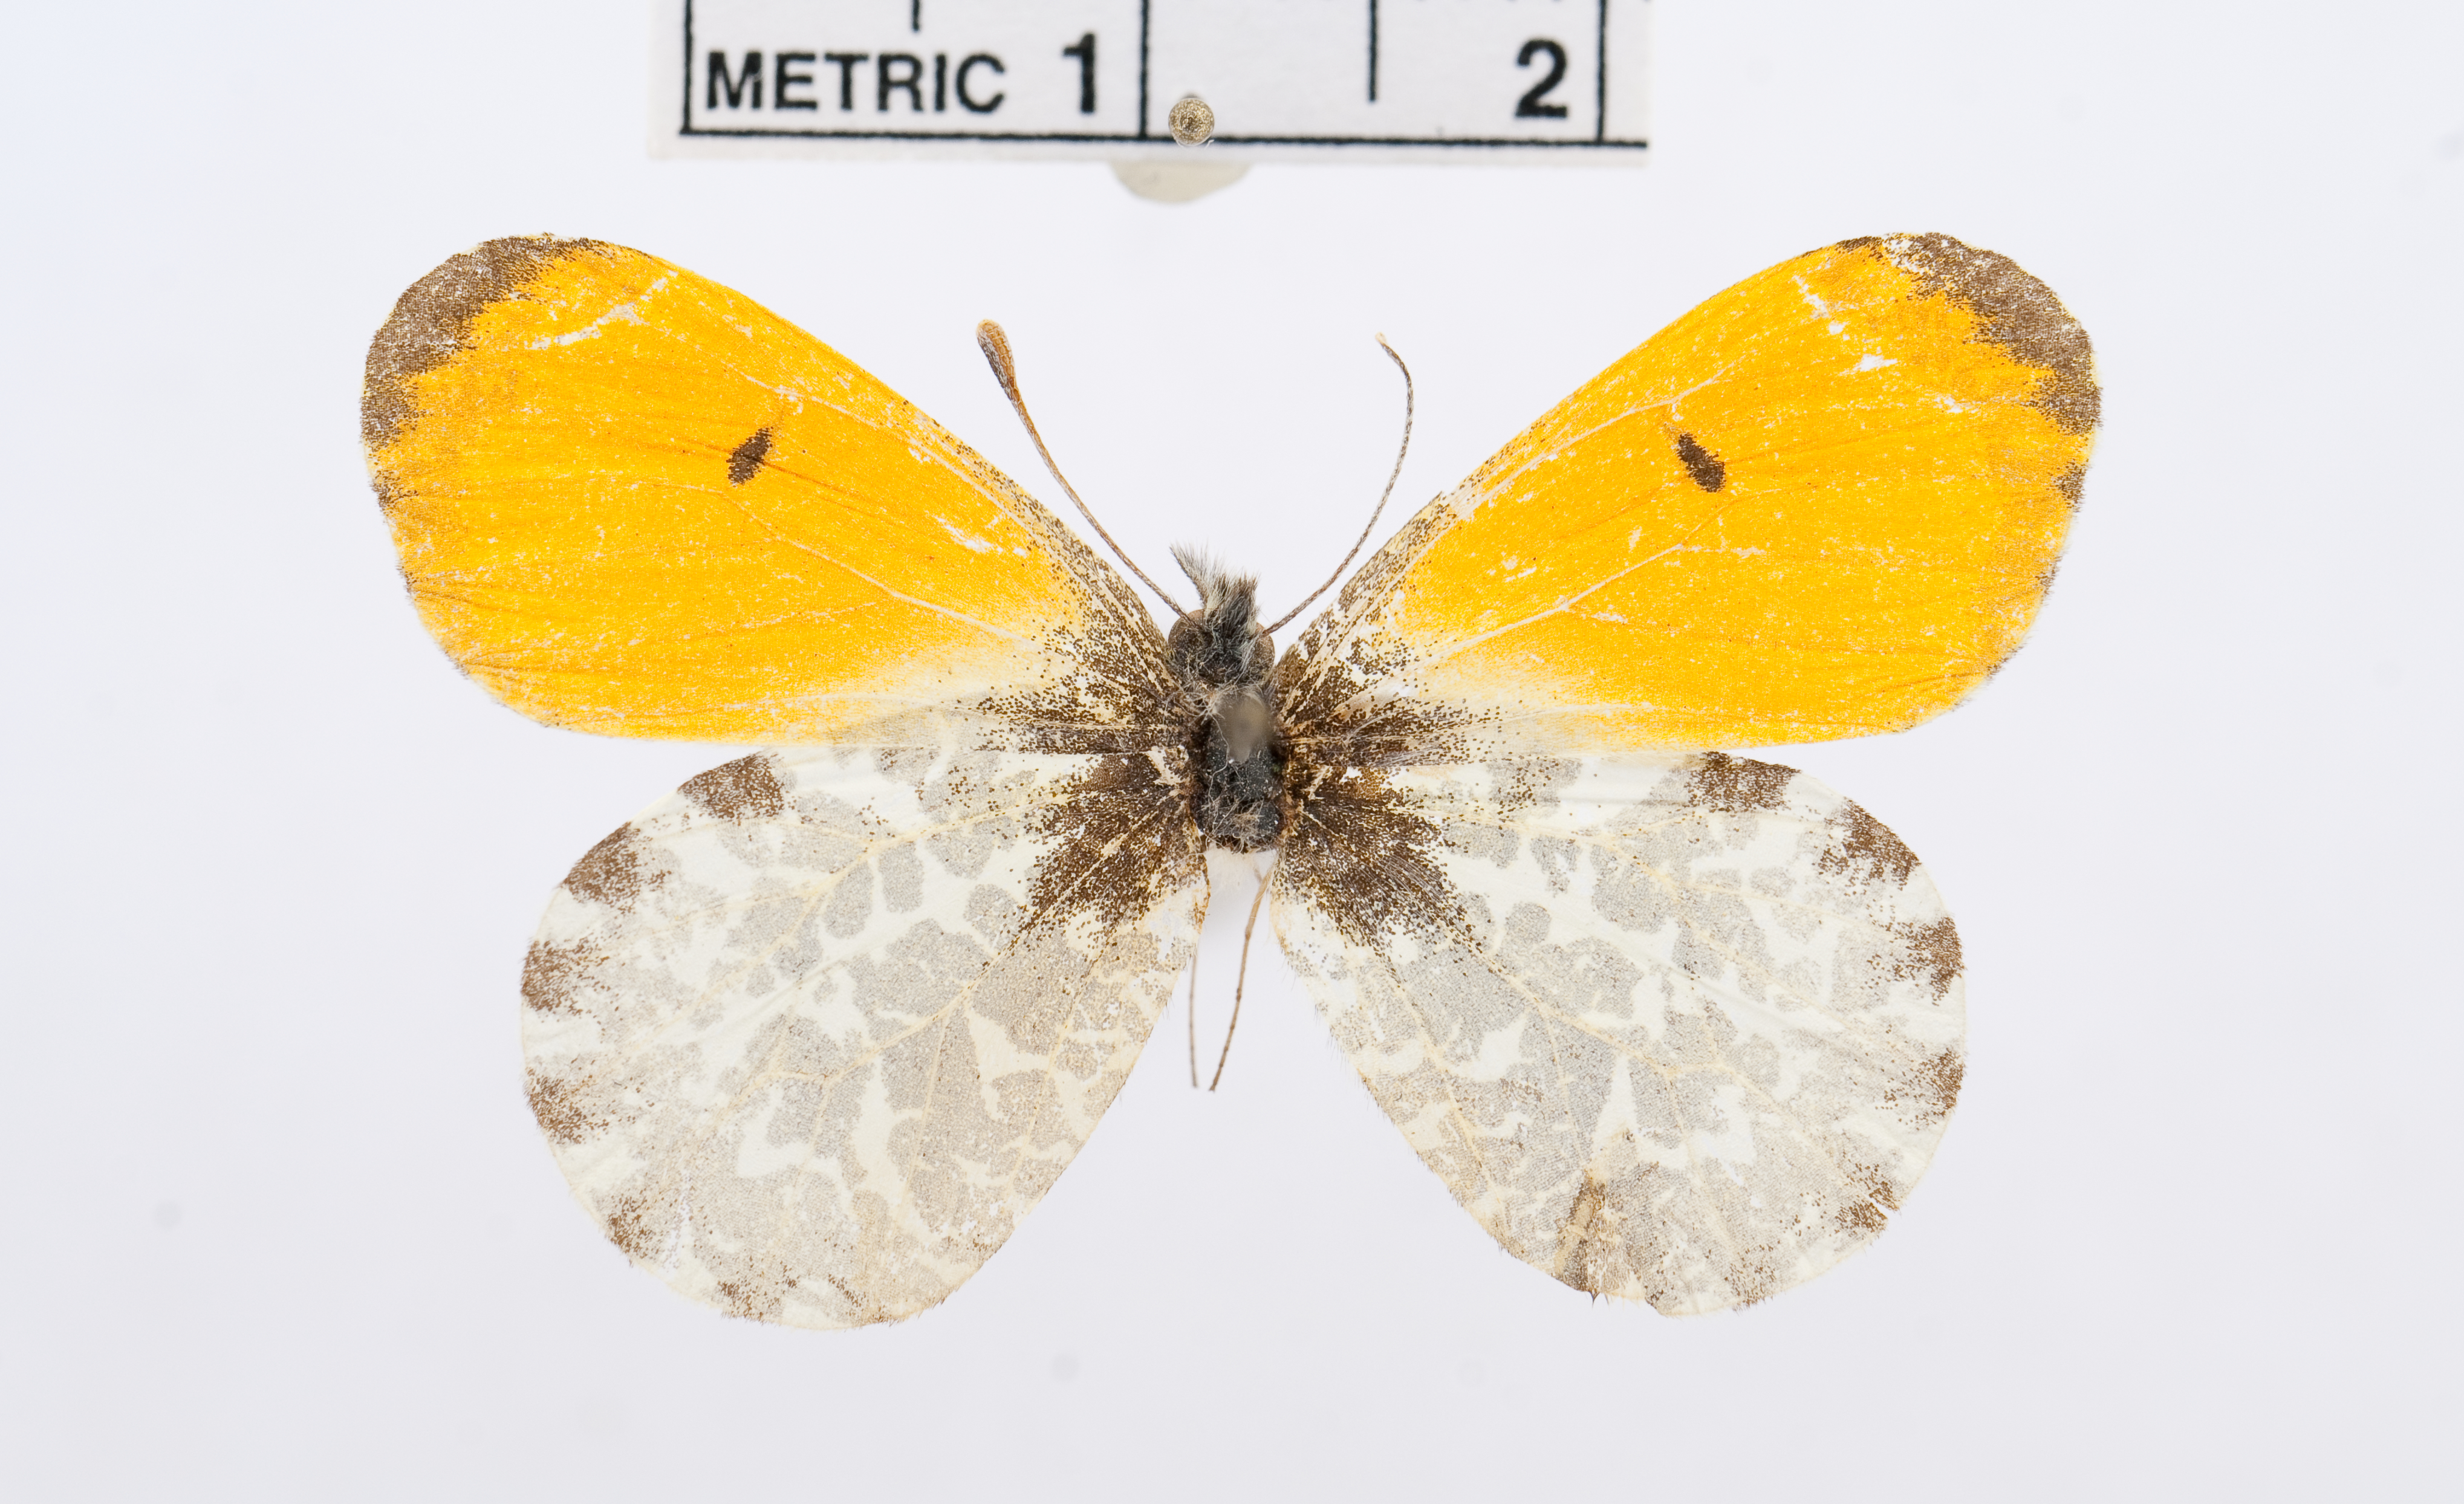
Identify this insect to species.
Anthocharis bambusarum
